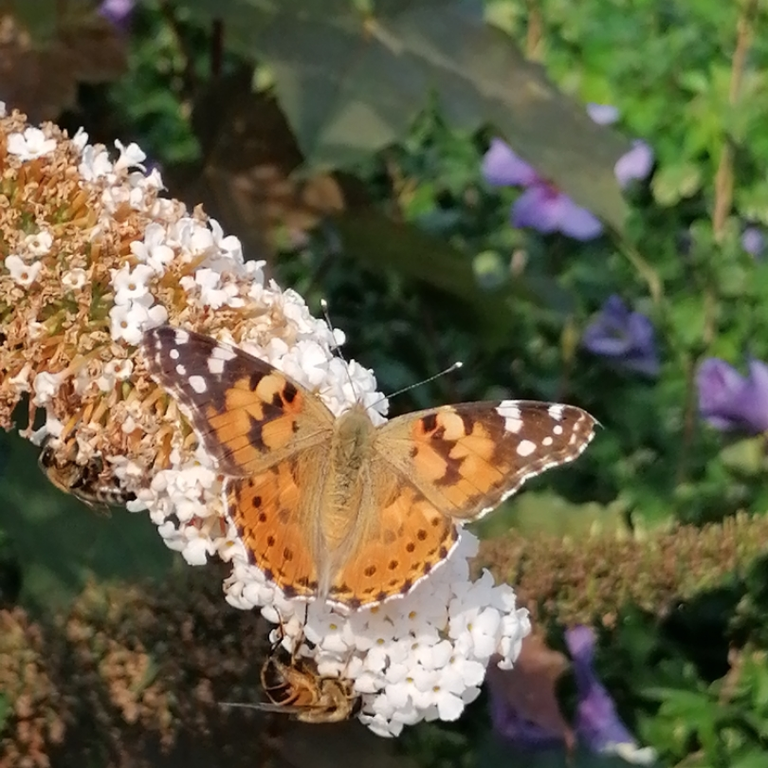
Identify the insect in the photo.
Vanessa cardui
